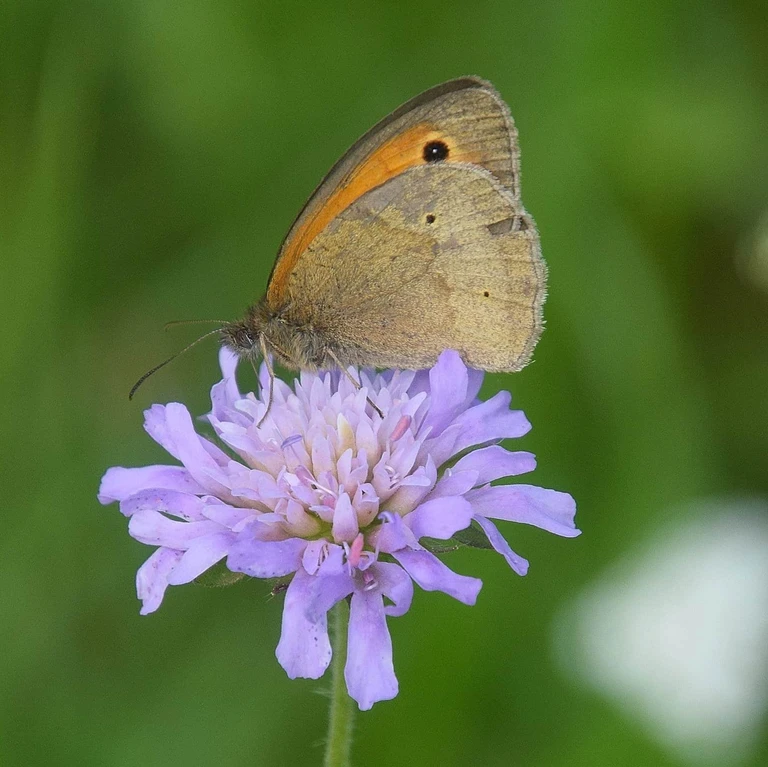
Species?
Maniola jurtina
